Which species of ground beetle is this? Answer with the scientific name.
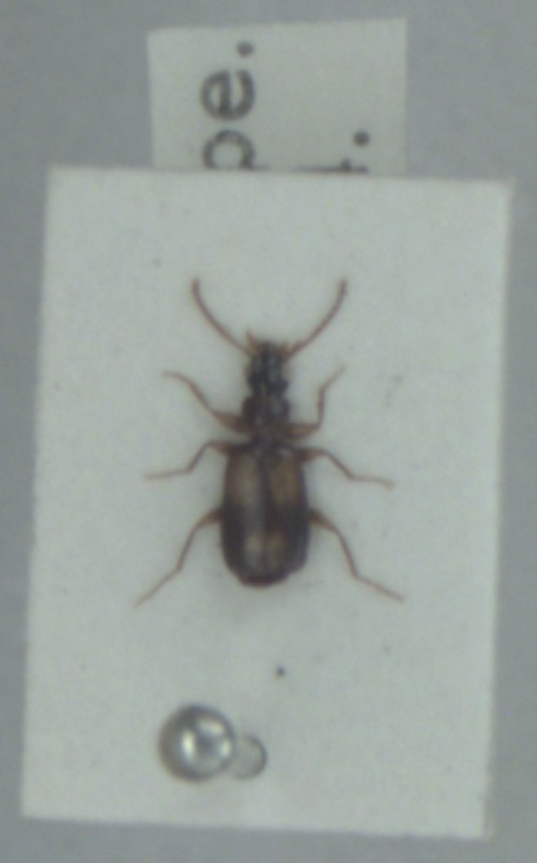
Calodromius spilotus
